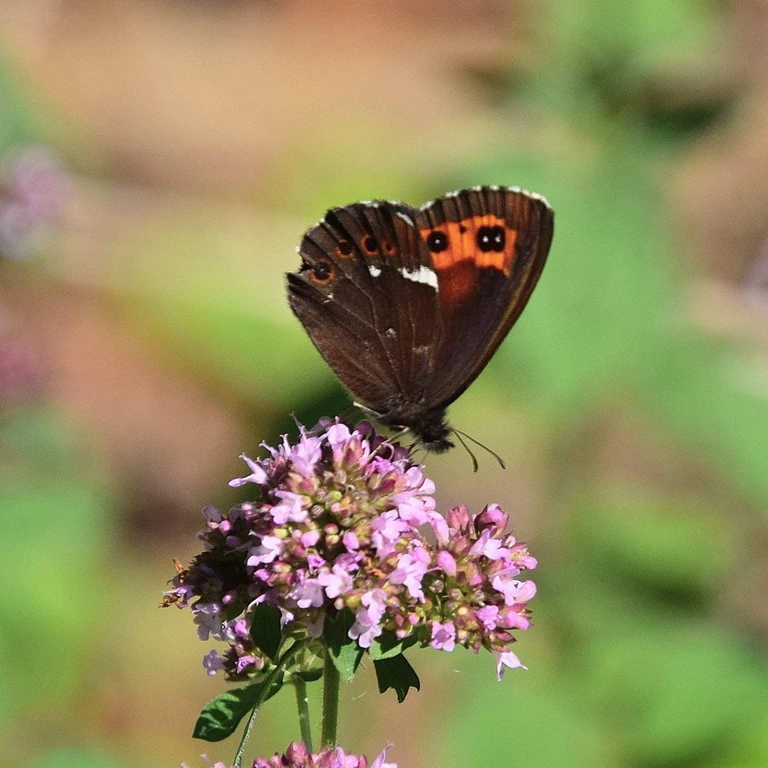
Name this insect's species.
Erebia ligea
